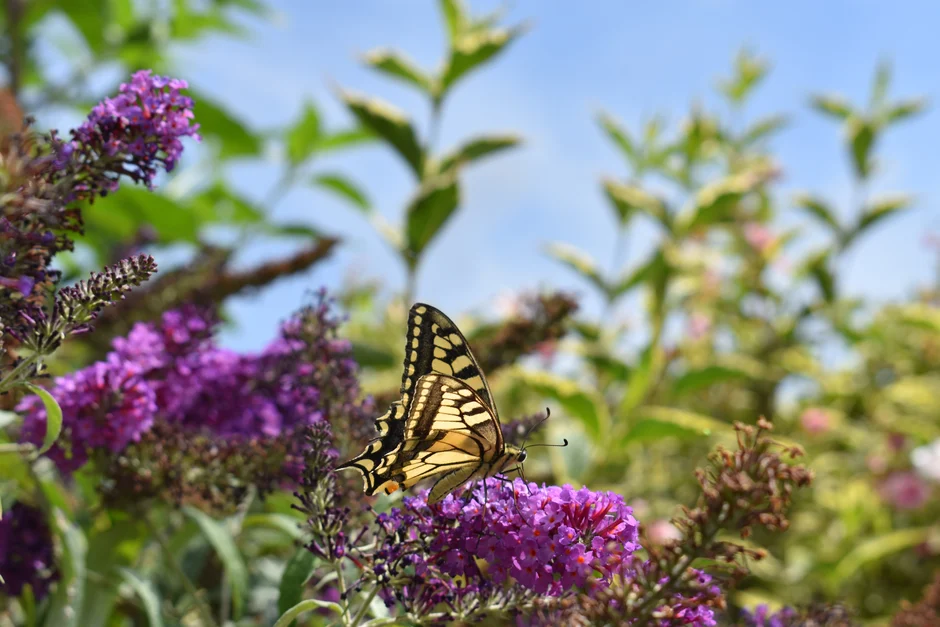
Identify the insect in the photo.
Papilio machaon
